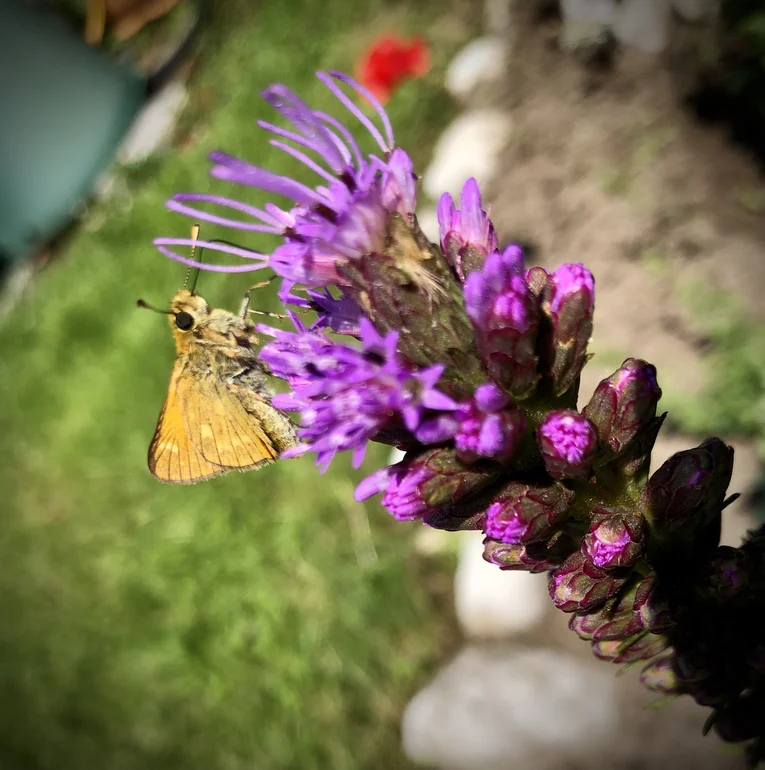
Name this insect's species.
Ochlodes sylvanus (also Ochlodes venata)
